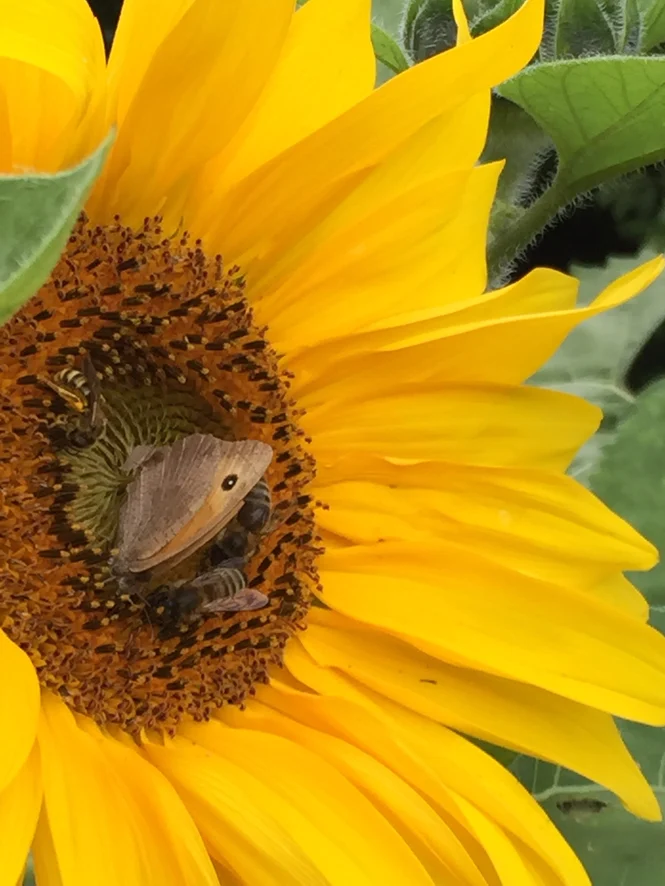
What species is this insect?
Maniola jurtina
